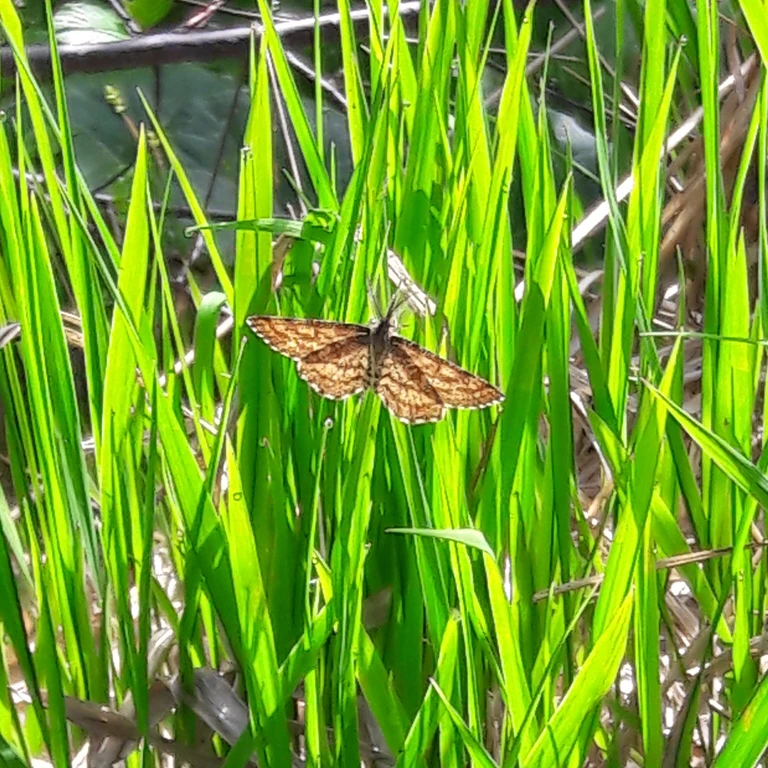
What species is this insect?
Ematurga atomaria
